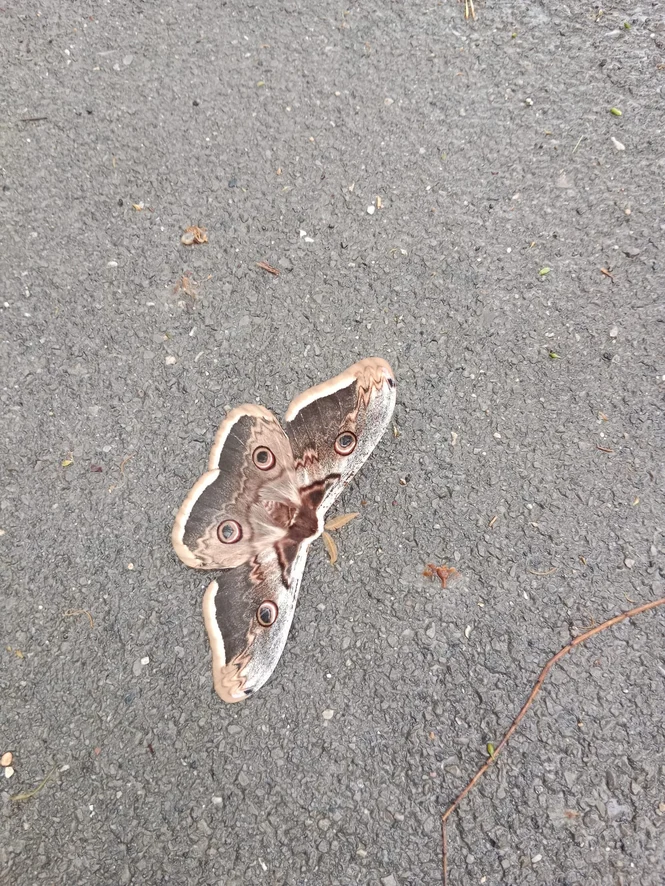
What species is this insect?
Saturnia pyri
